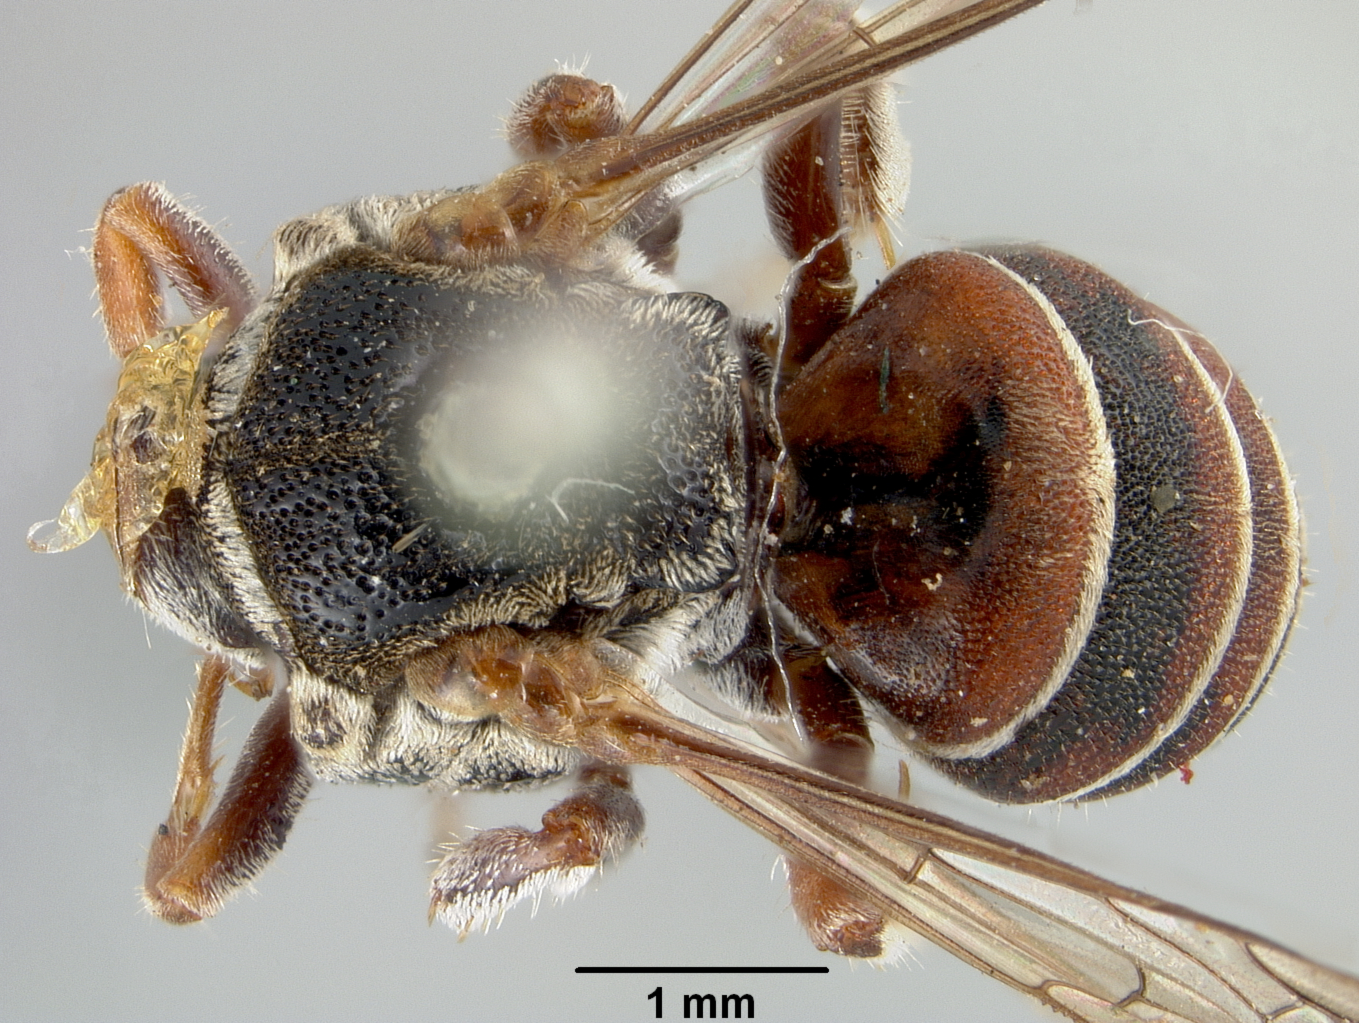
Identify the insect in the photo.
Brachynomada subminiata
